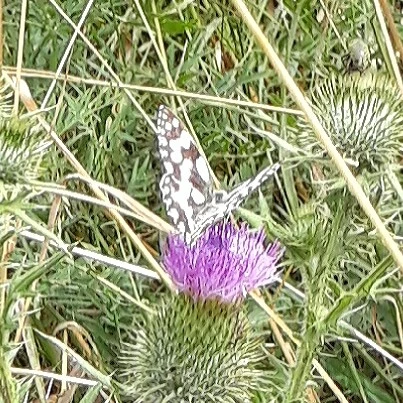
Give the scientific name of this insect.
Melanargia galathea
